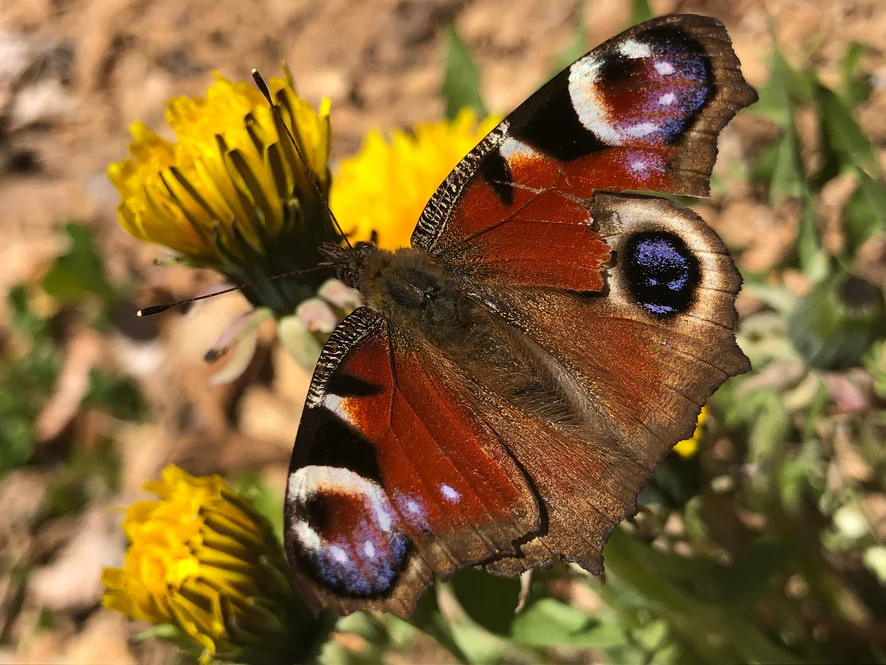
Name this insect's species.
Aglais io
